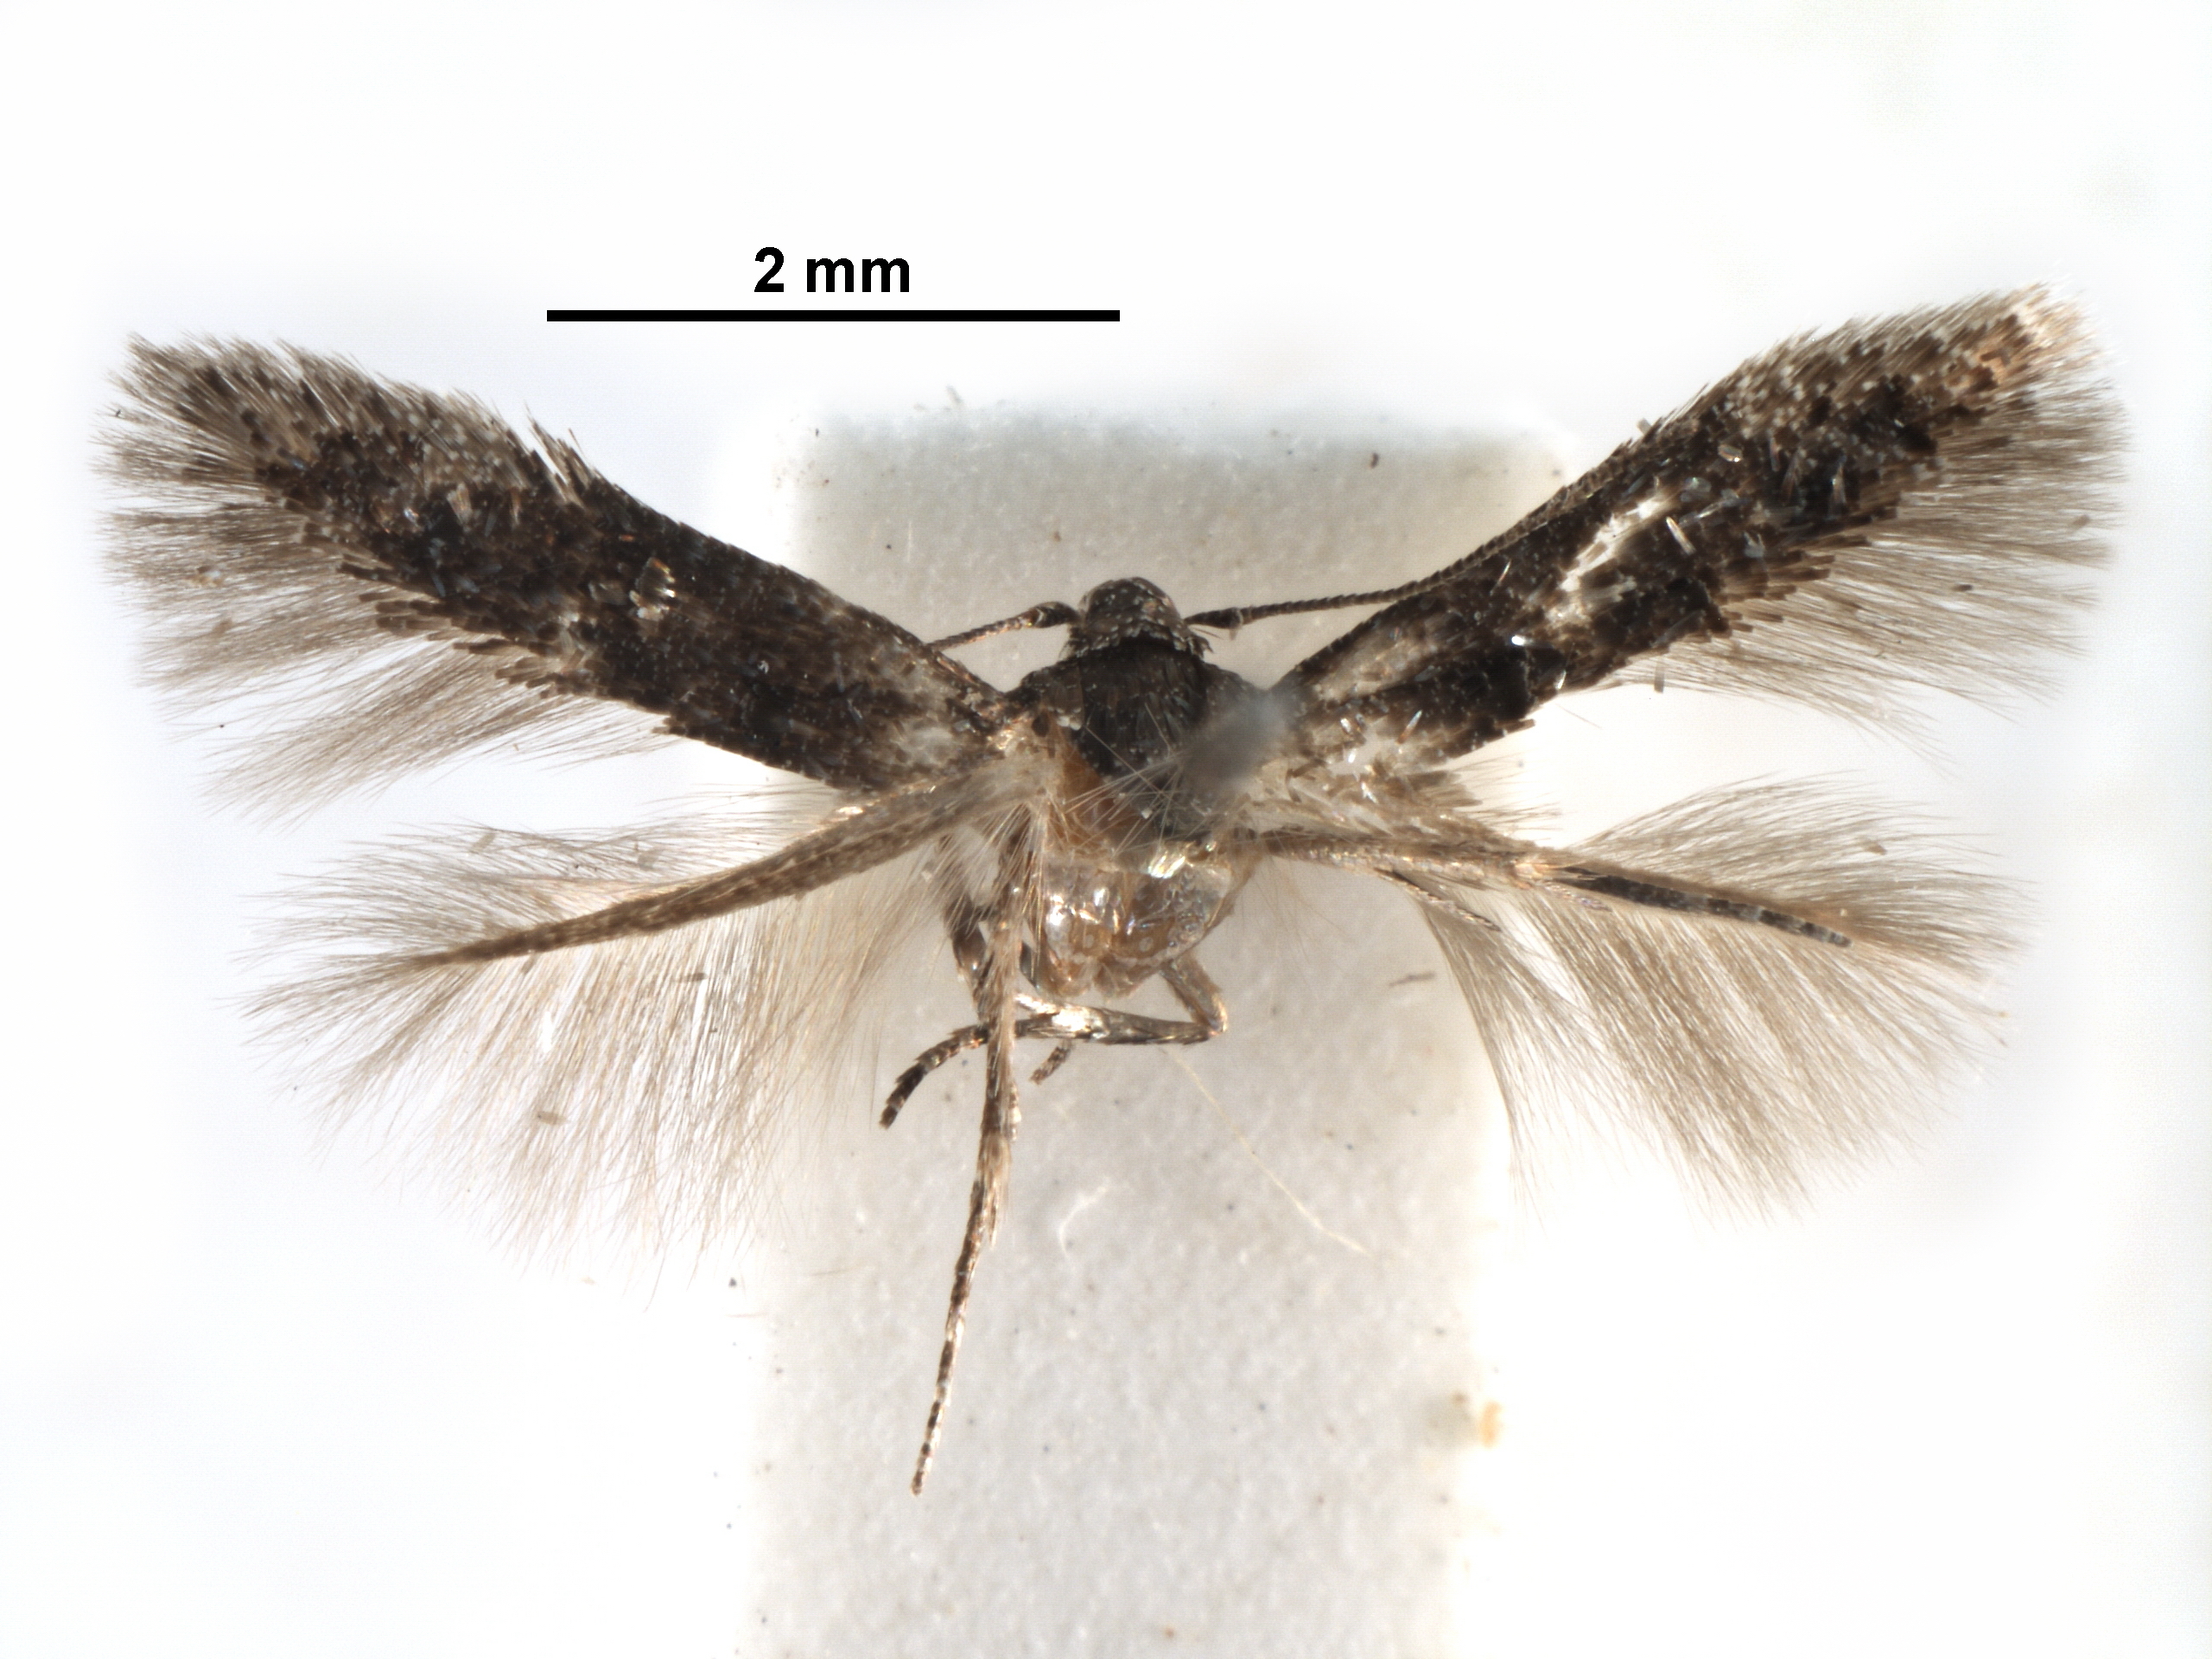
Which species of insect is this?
Stilbosis dulcedo
